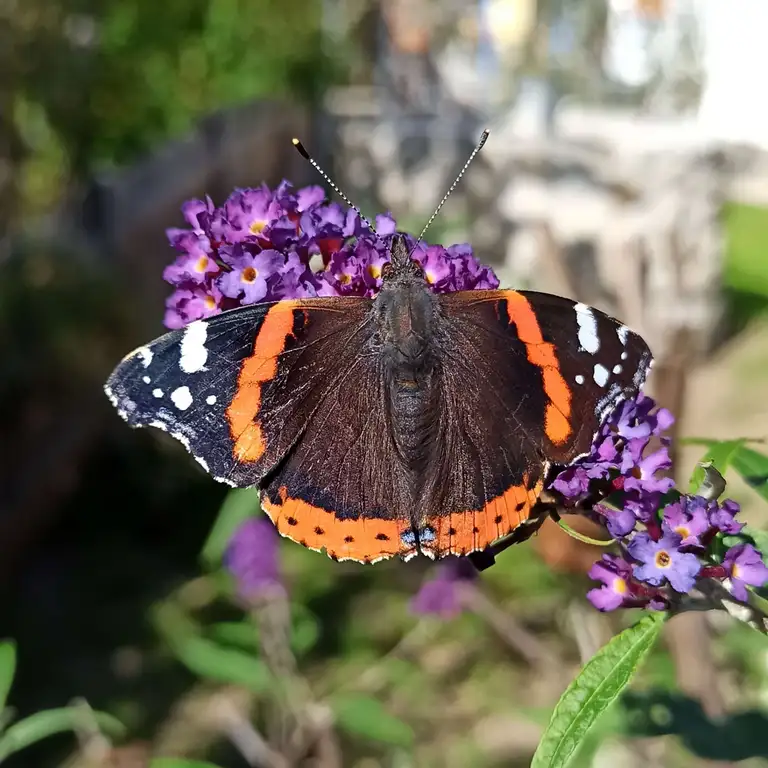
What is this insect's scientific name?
Vanessa atalanta
